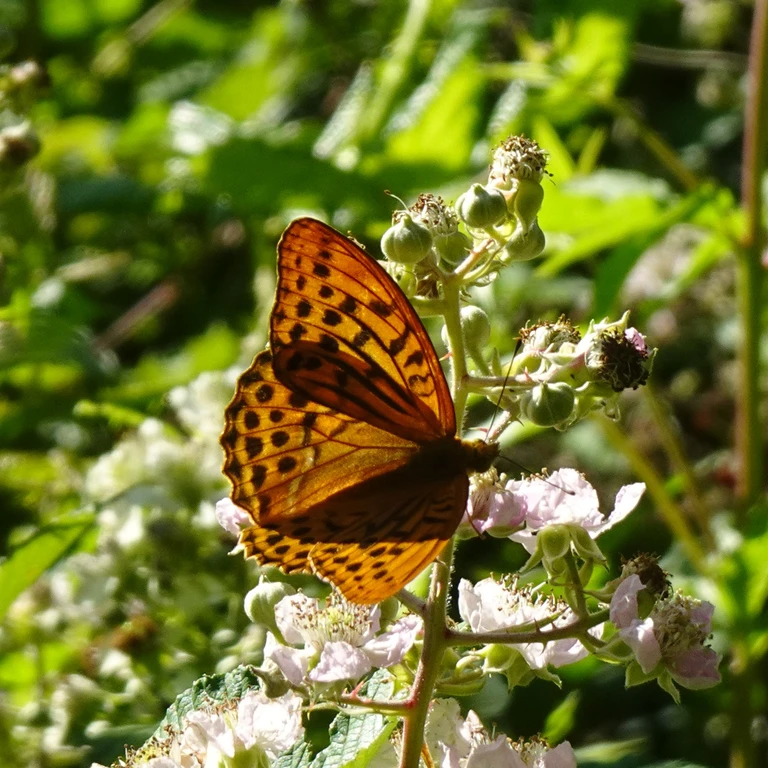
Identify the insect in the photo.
Argynnis paphia
